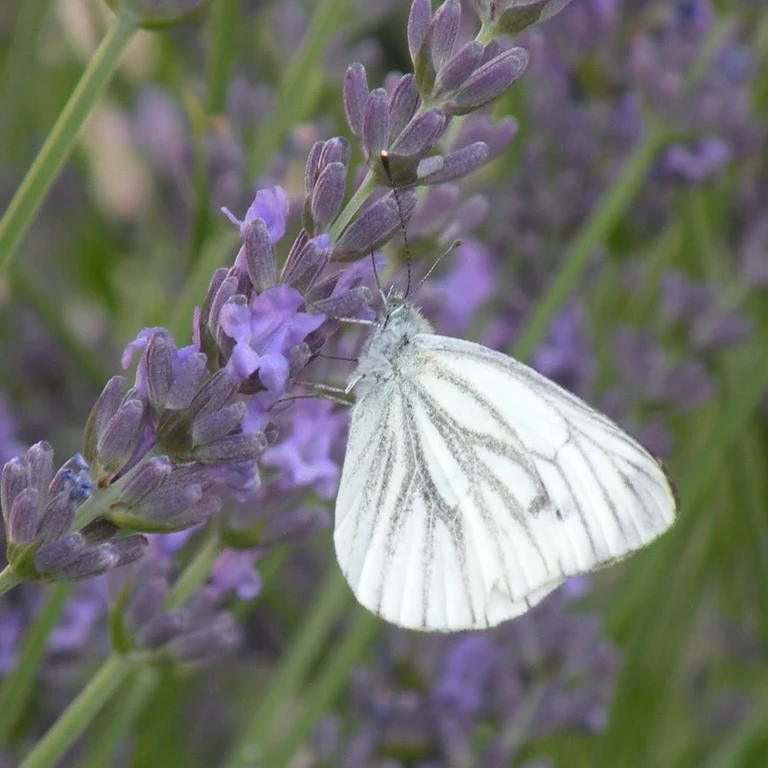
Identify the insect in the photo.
Pieris napi
